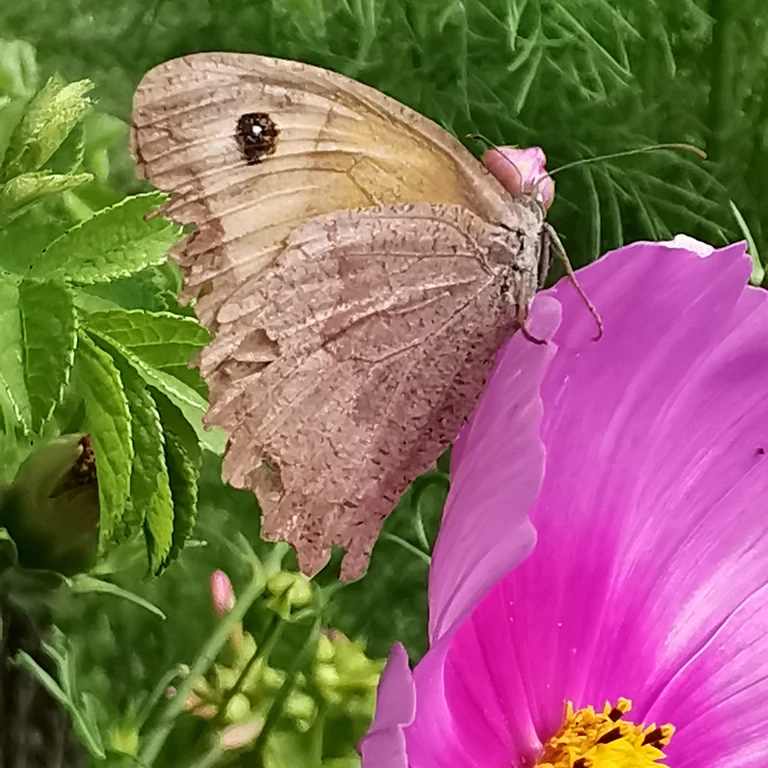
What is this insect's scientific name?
Maniola jurtina
